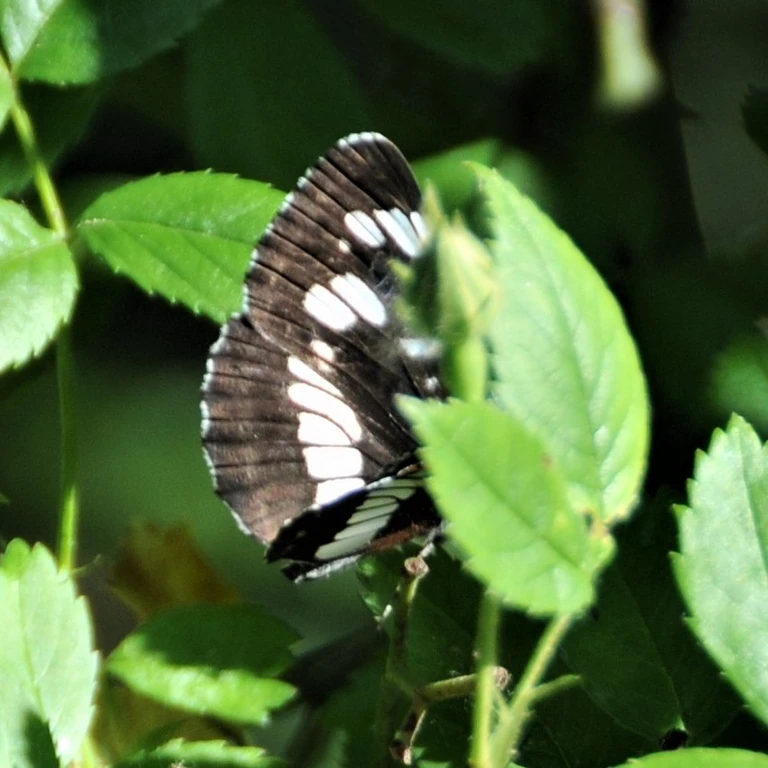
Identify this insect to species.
Neptis rivularis
